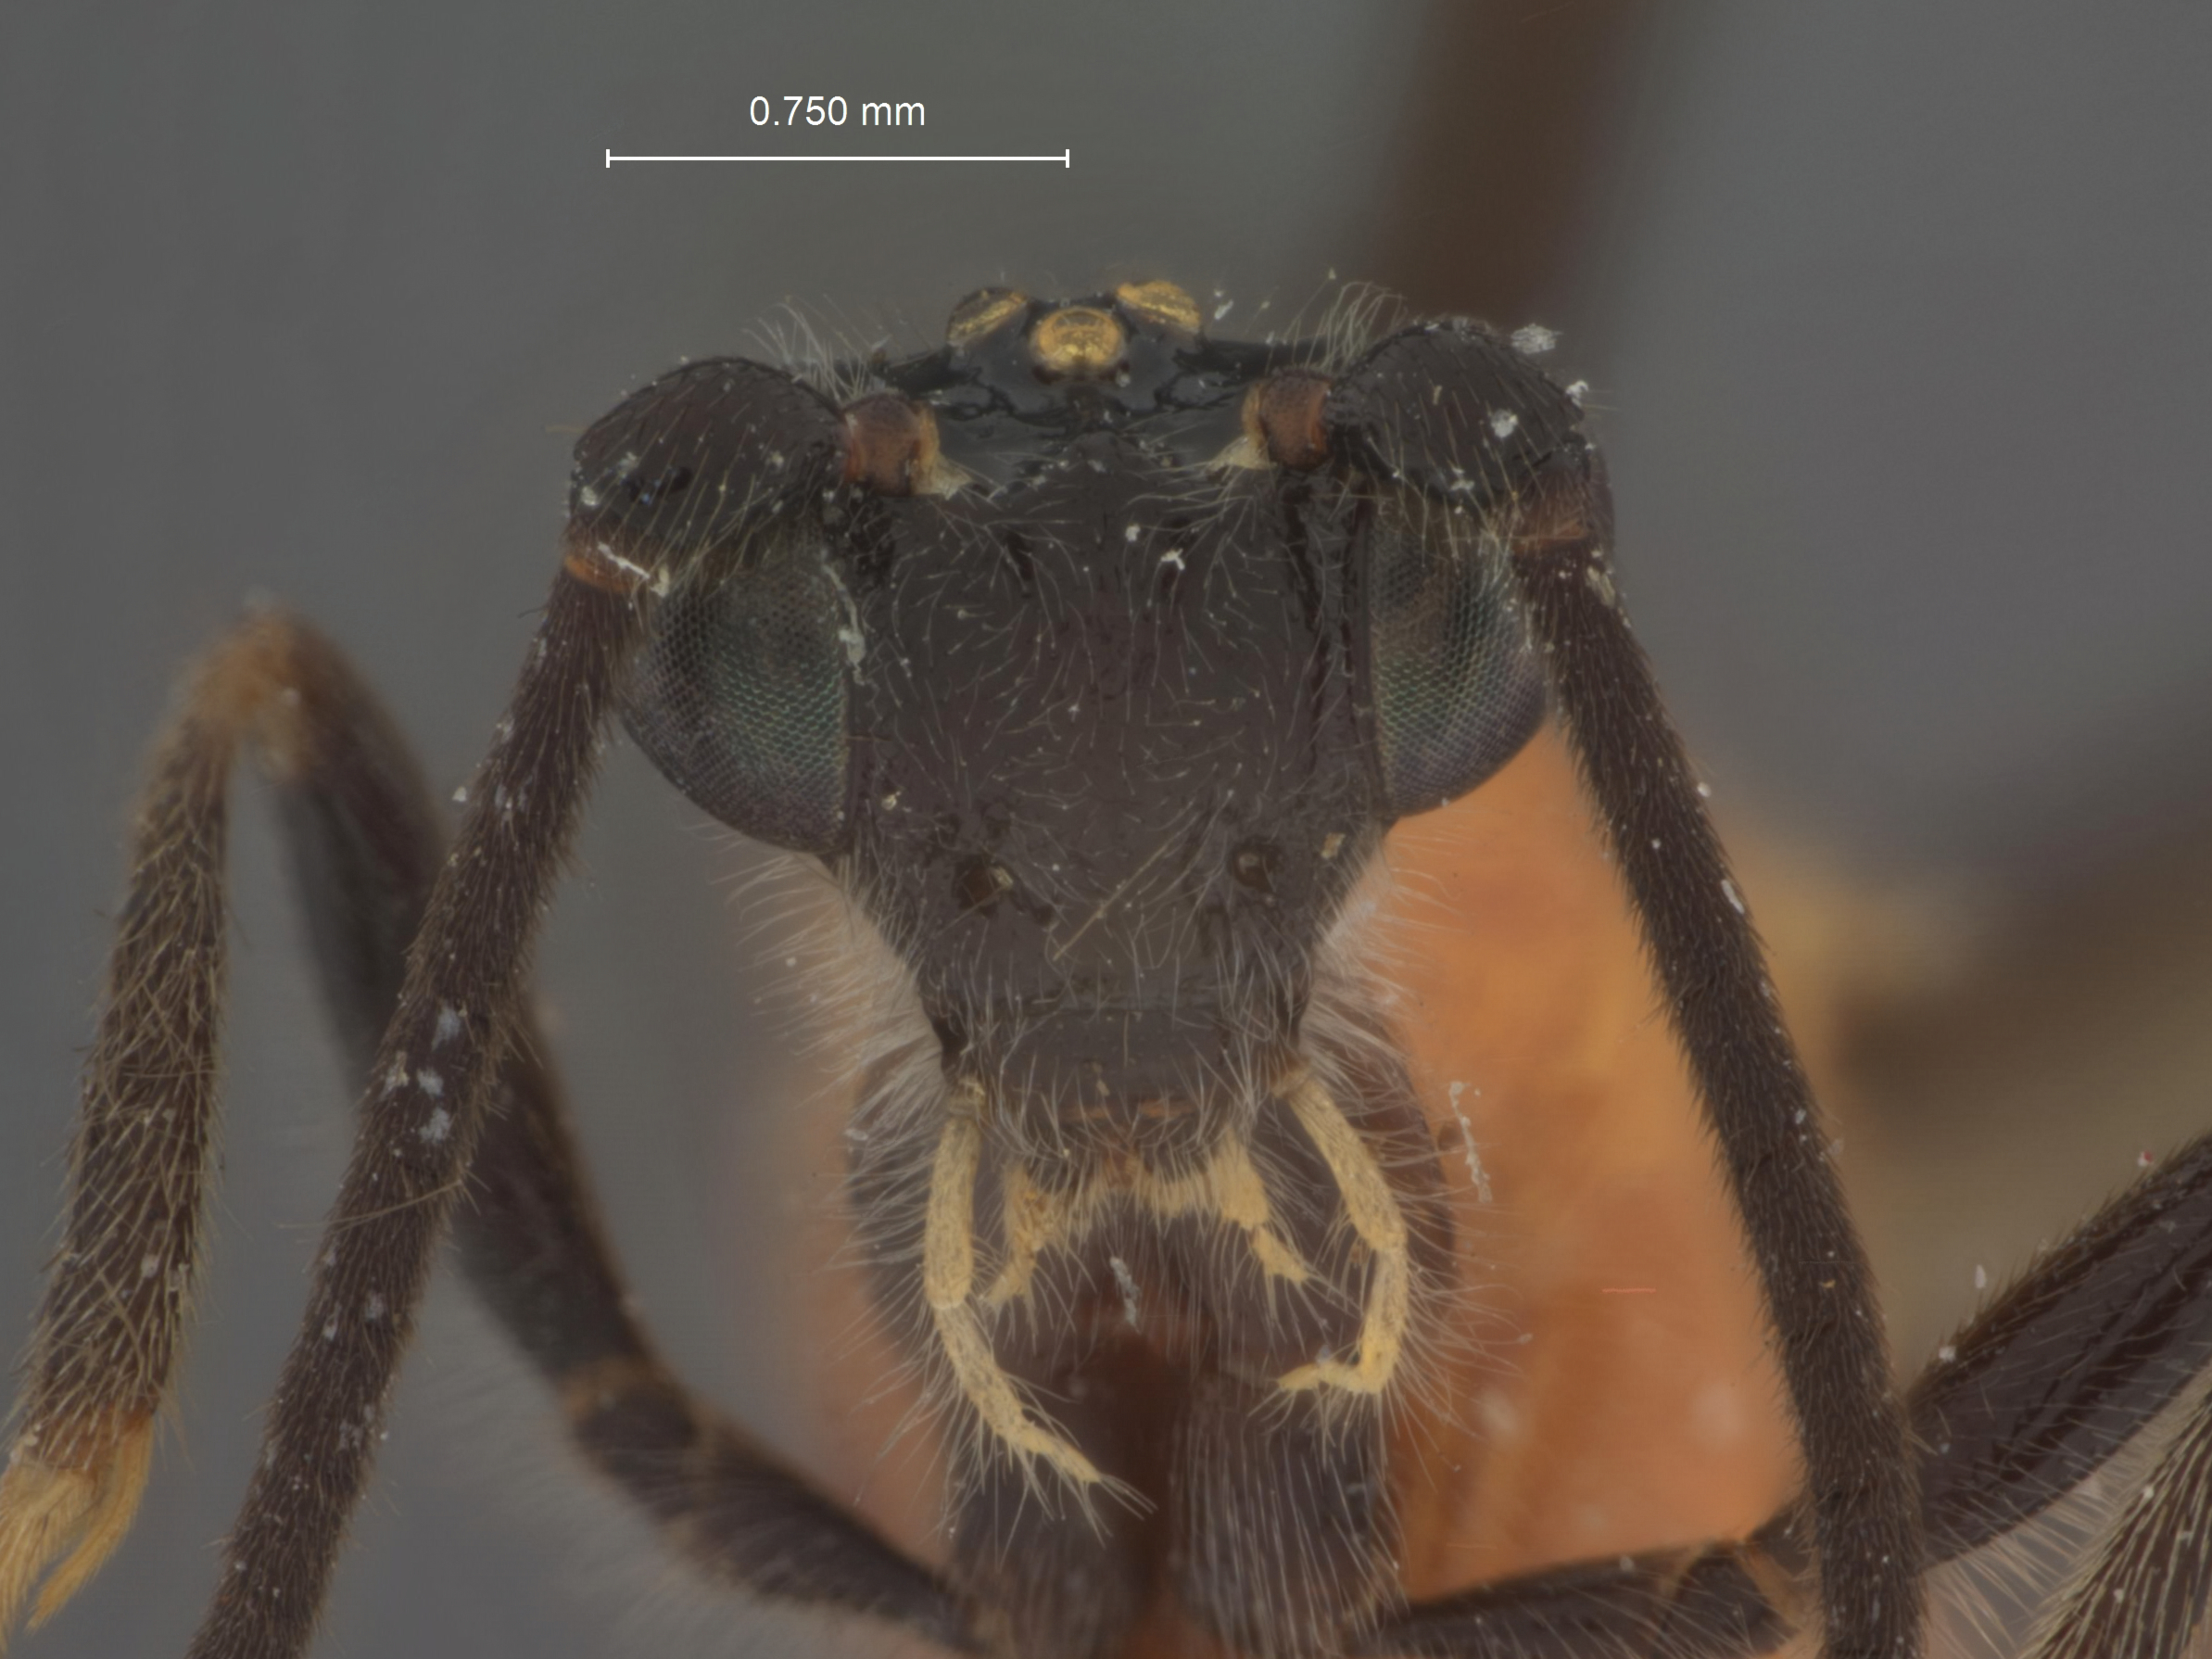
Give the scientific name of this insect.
Alabagrus cocto
